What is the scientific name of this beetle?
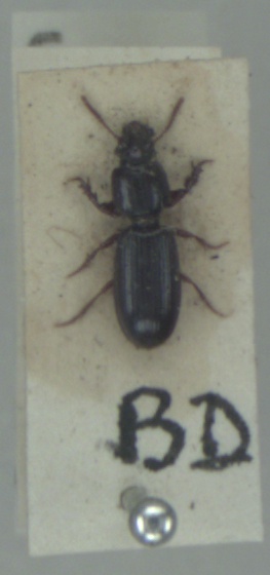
Clivina fossor
